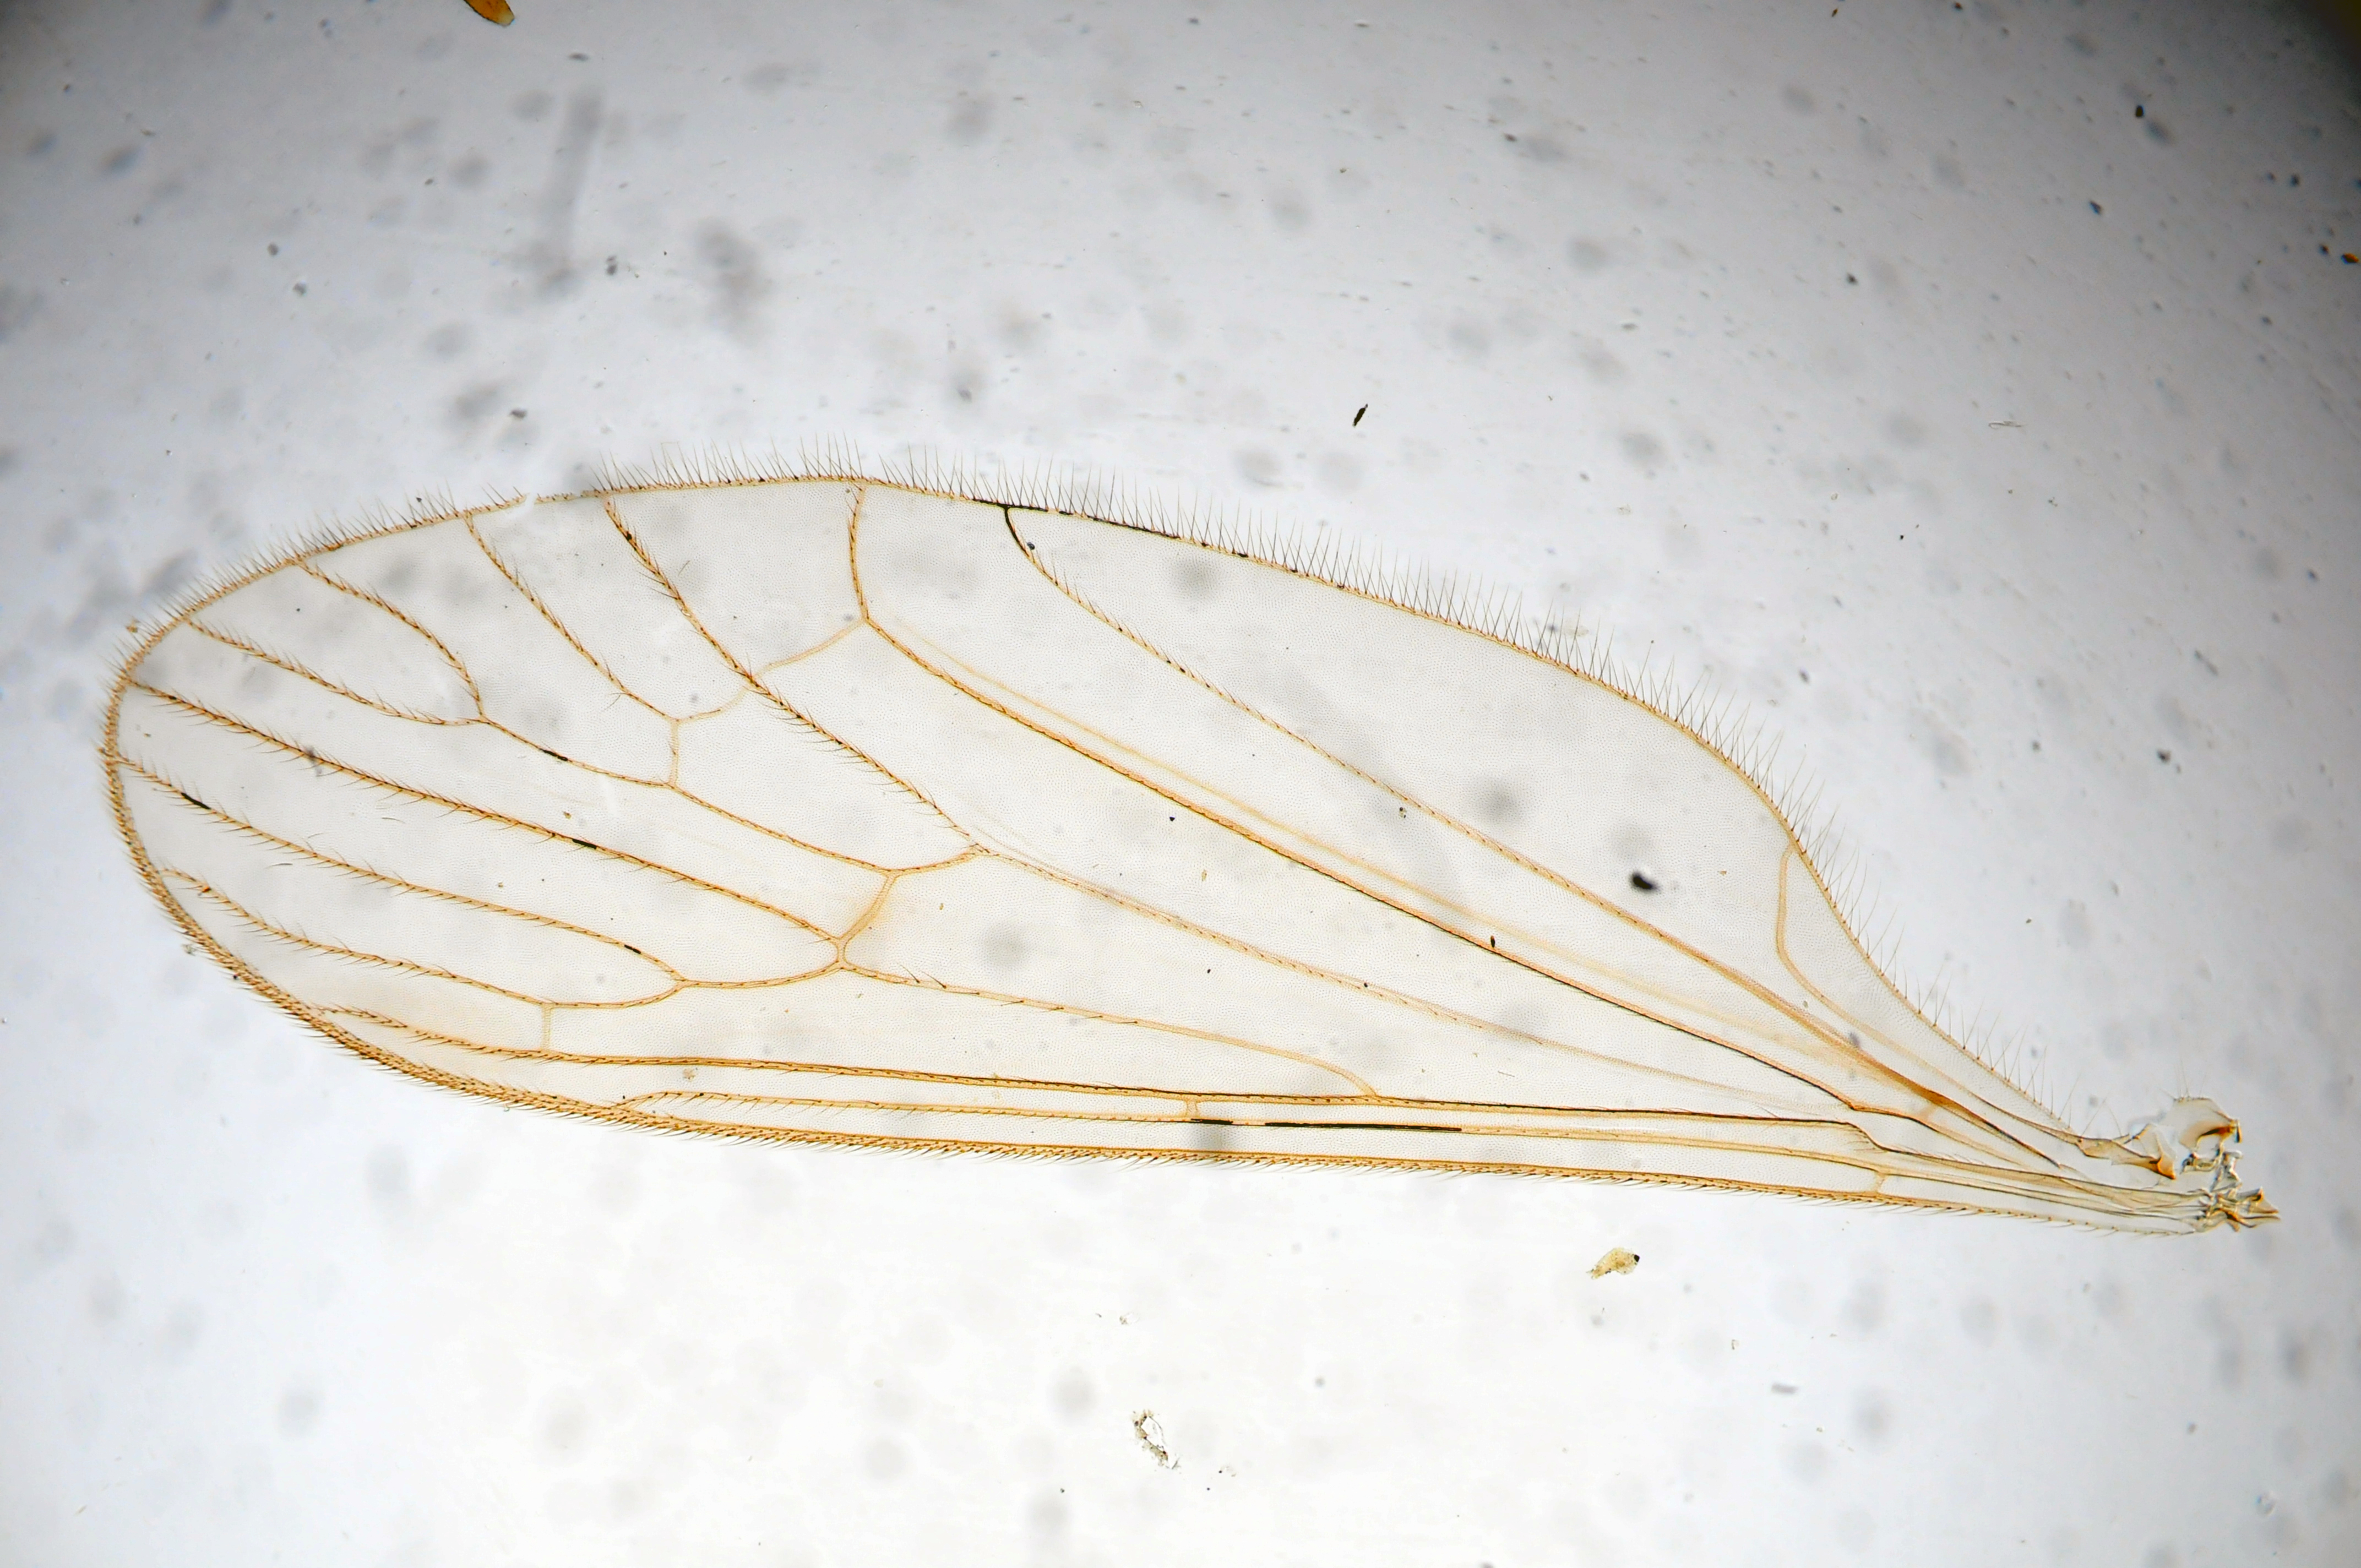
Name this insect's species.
Trichocera latilobata
